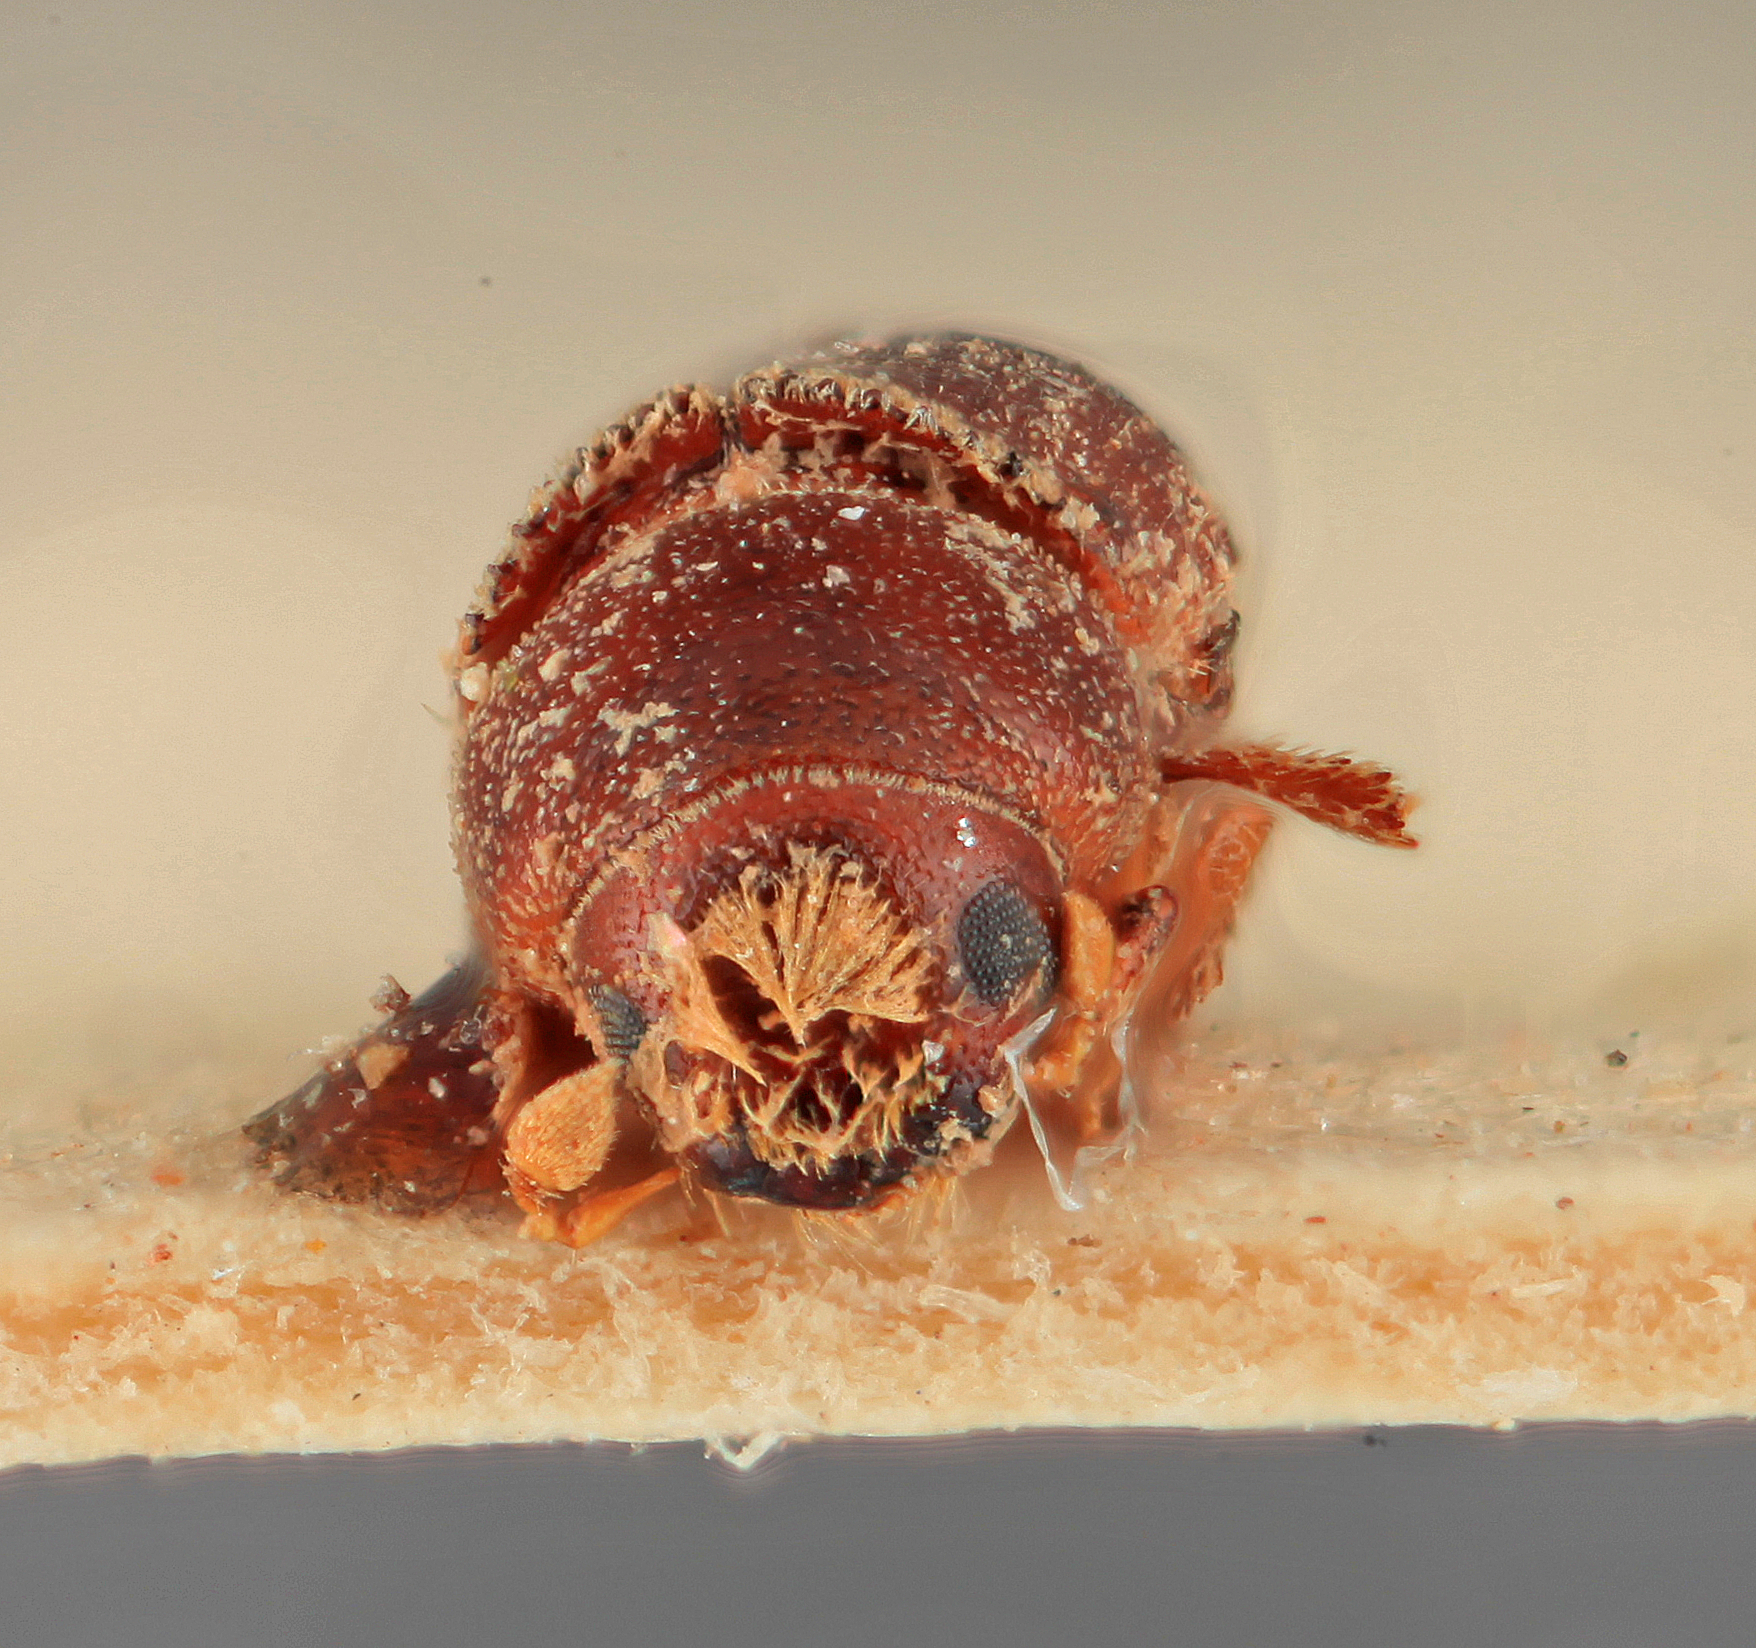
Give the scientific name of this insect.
Polygraphus difficilis
